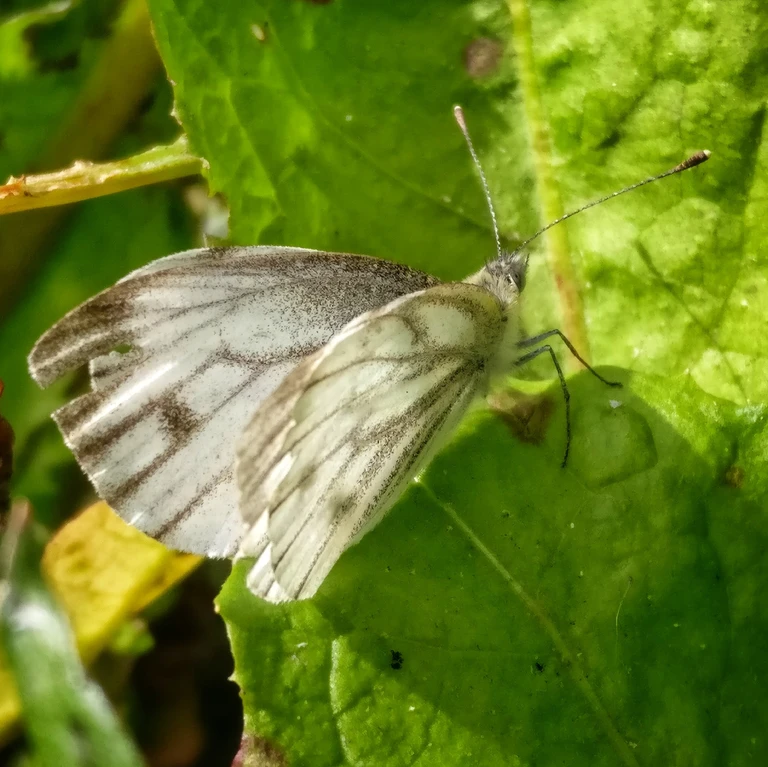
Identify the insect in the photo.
Pieris napi
